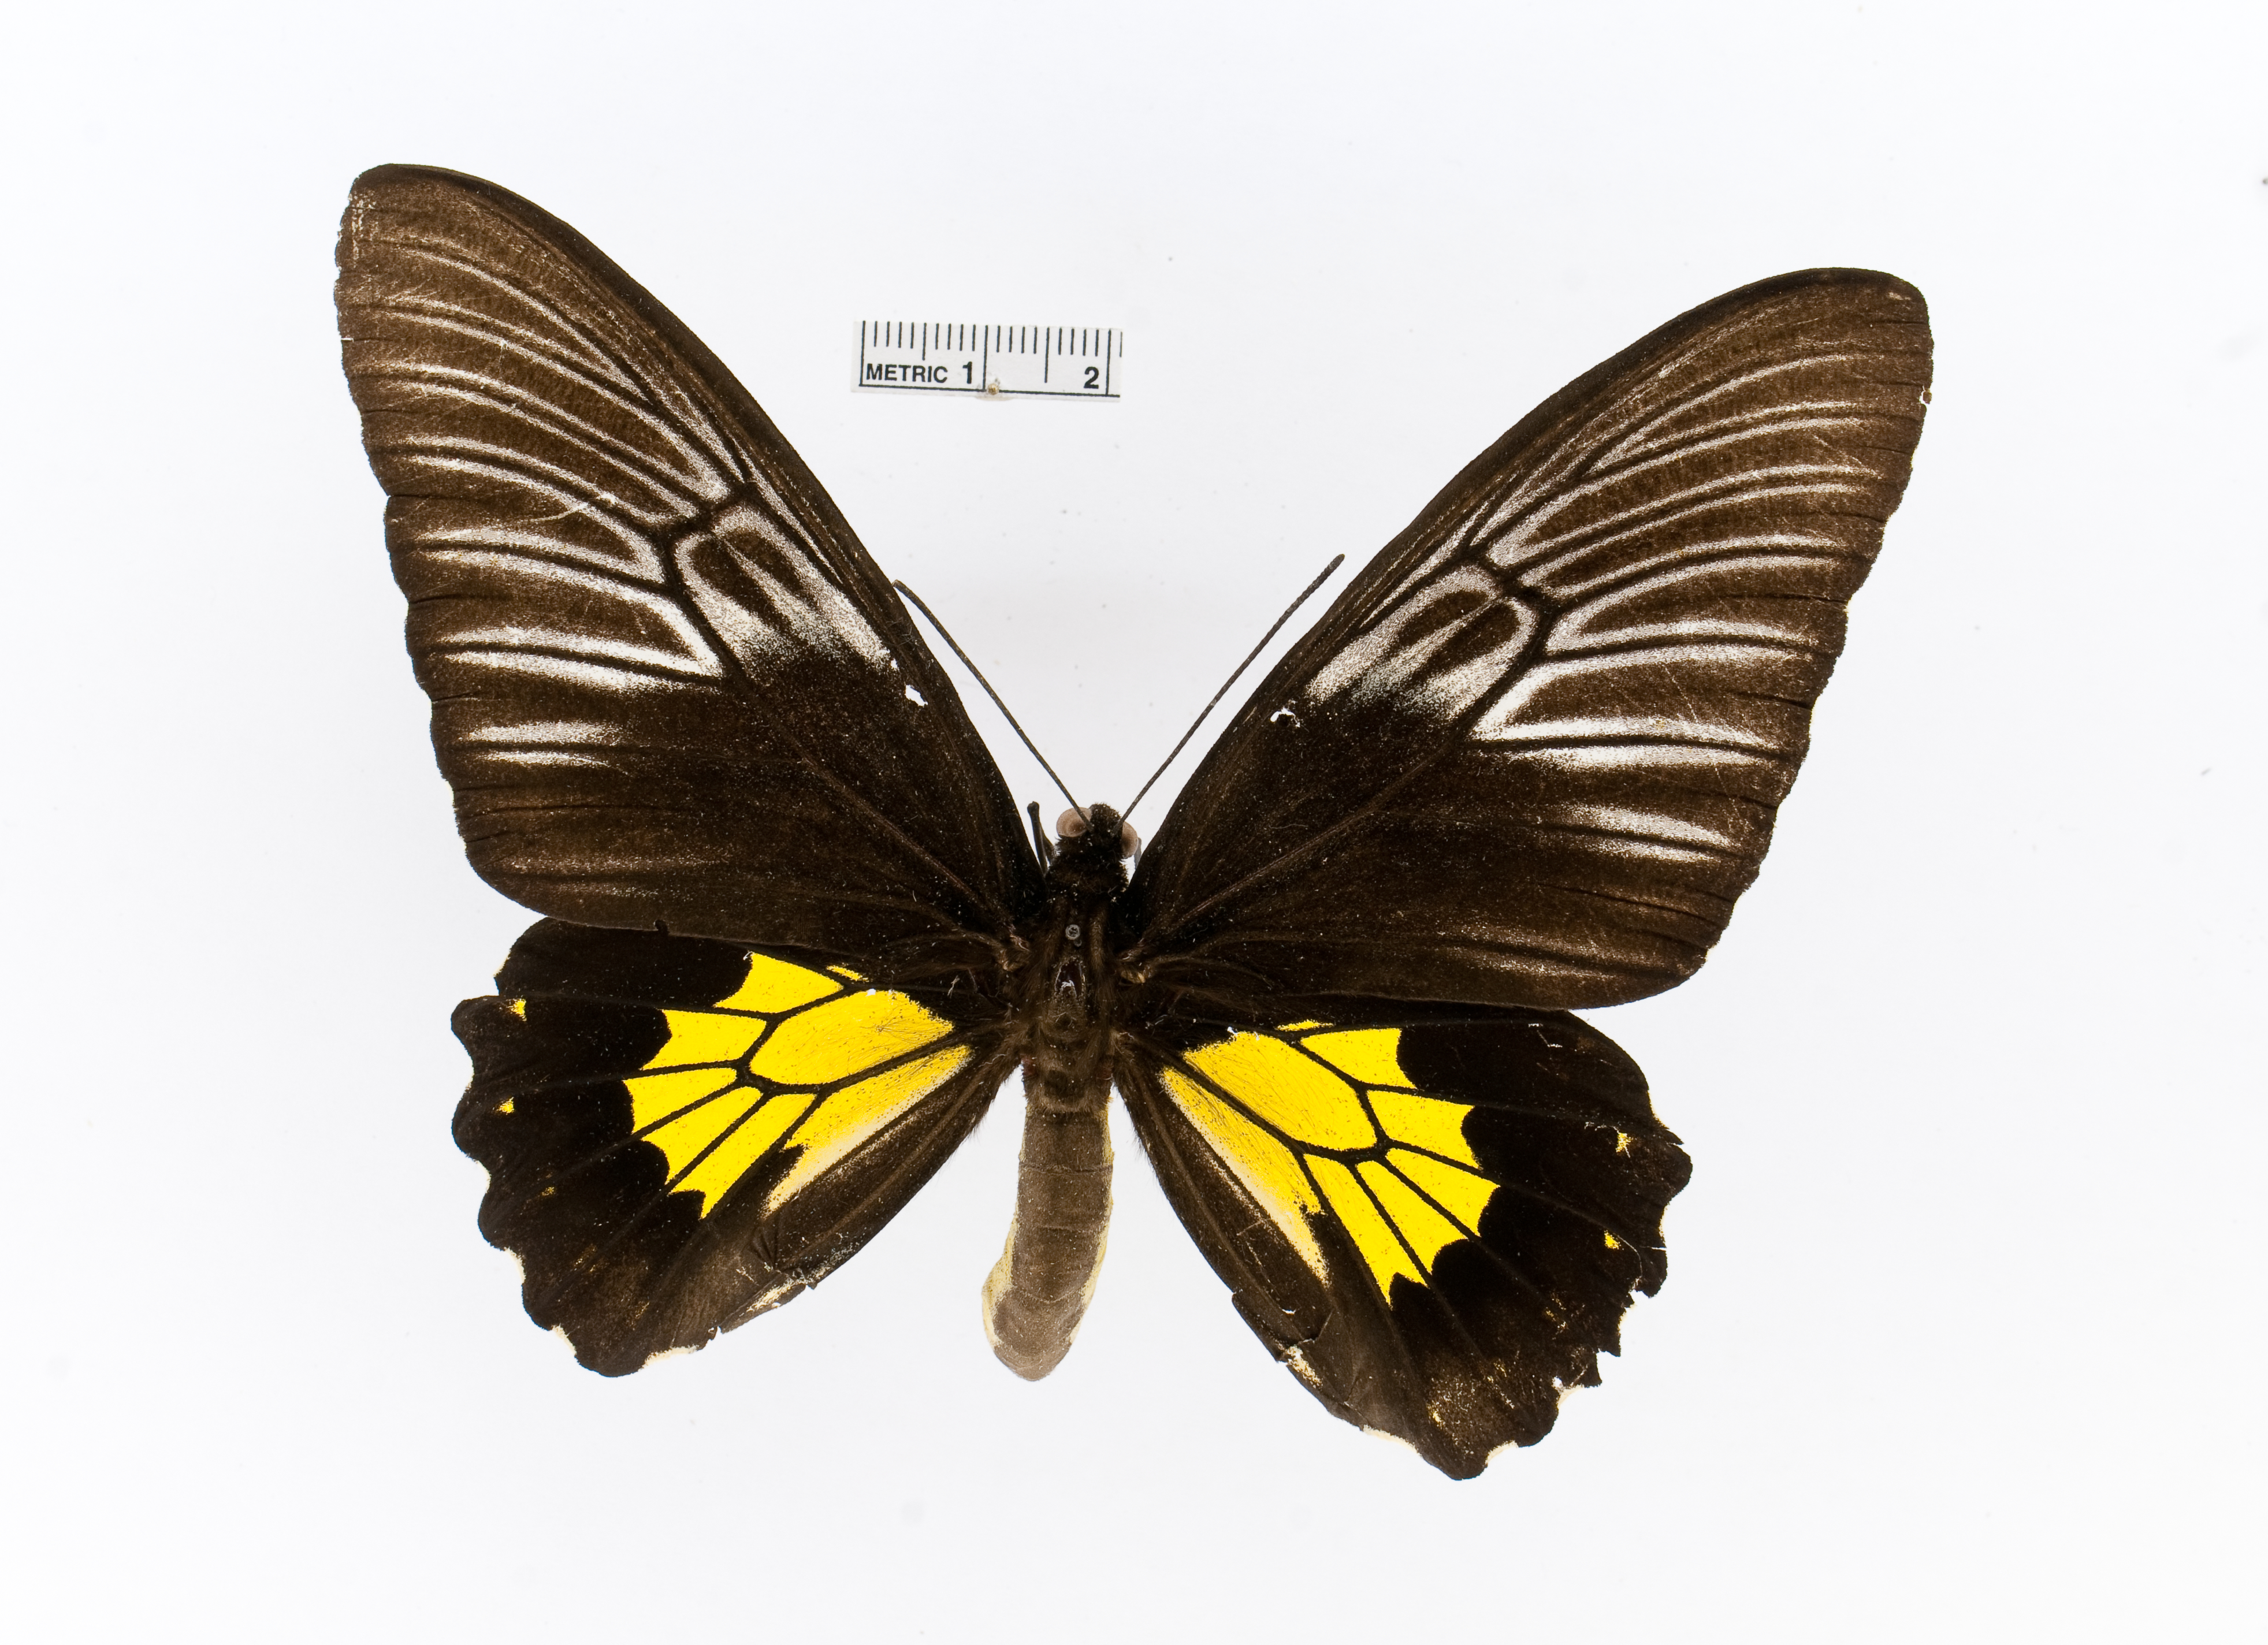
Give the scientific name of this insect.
Troides cerberus
